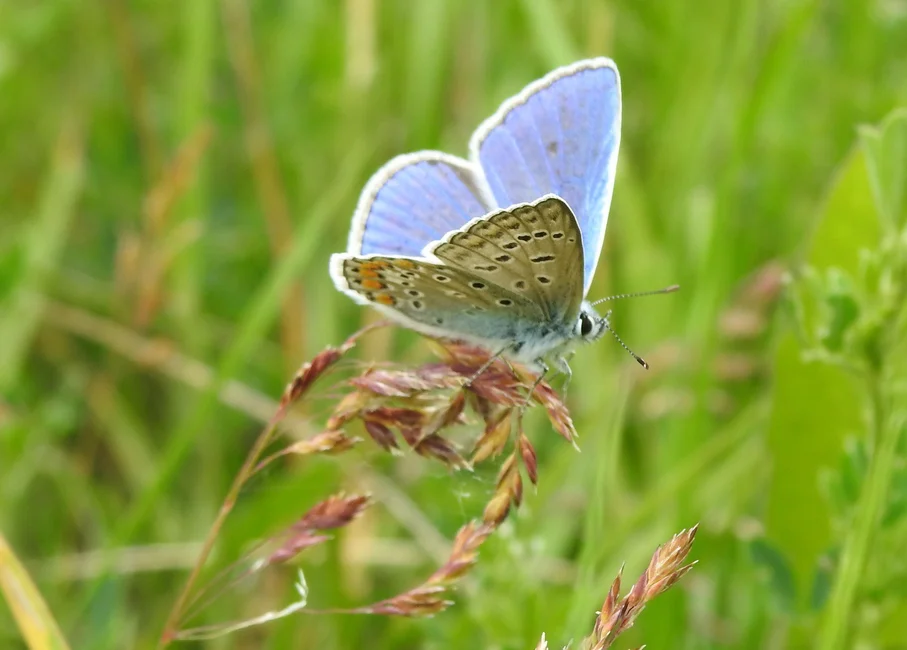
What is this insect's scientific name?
Polyommatus icarus
